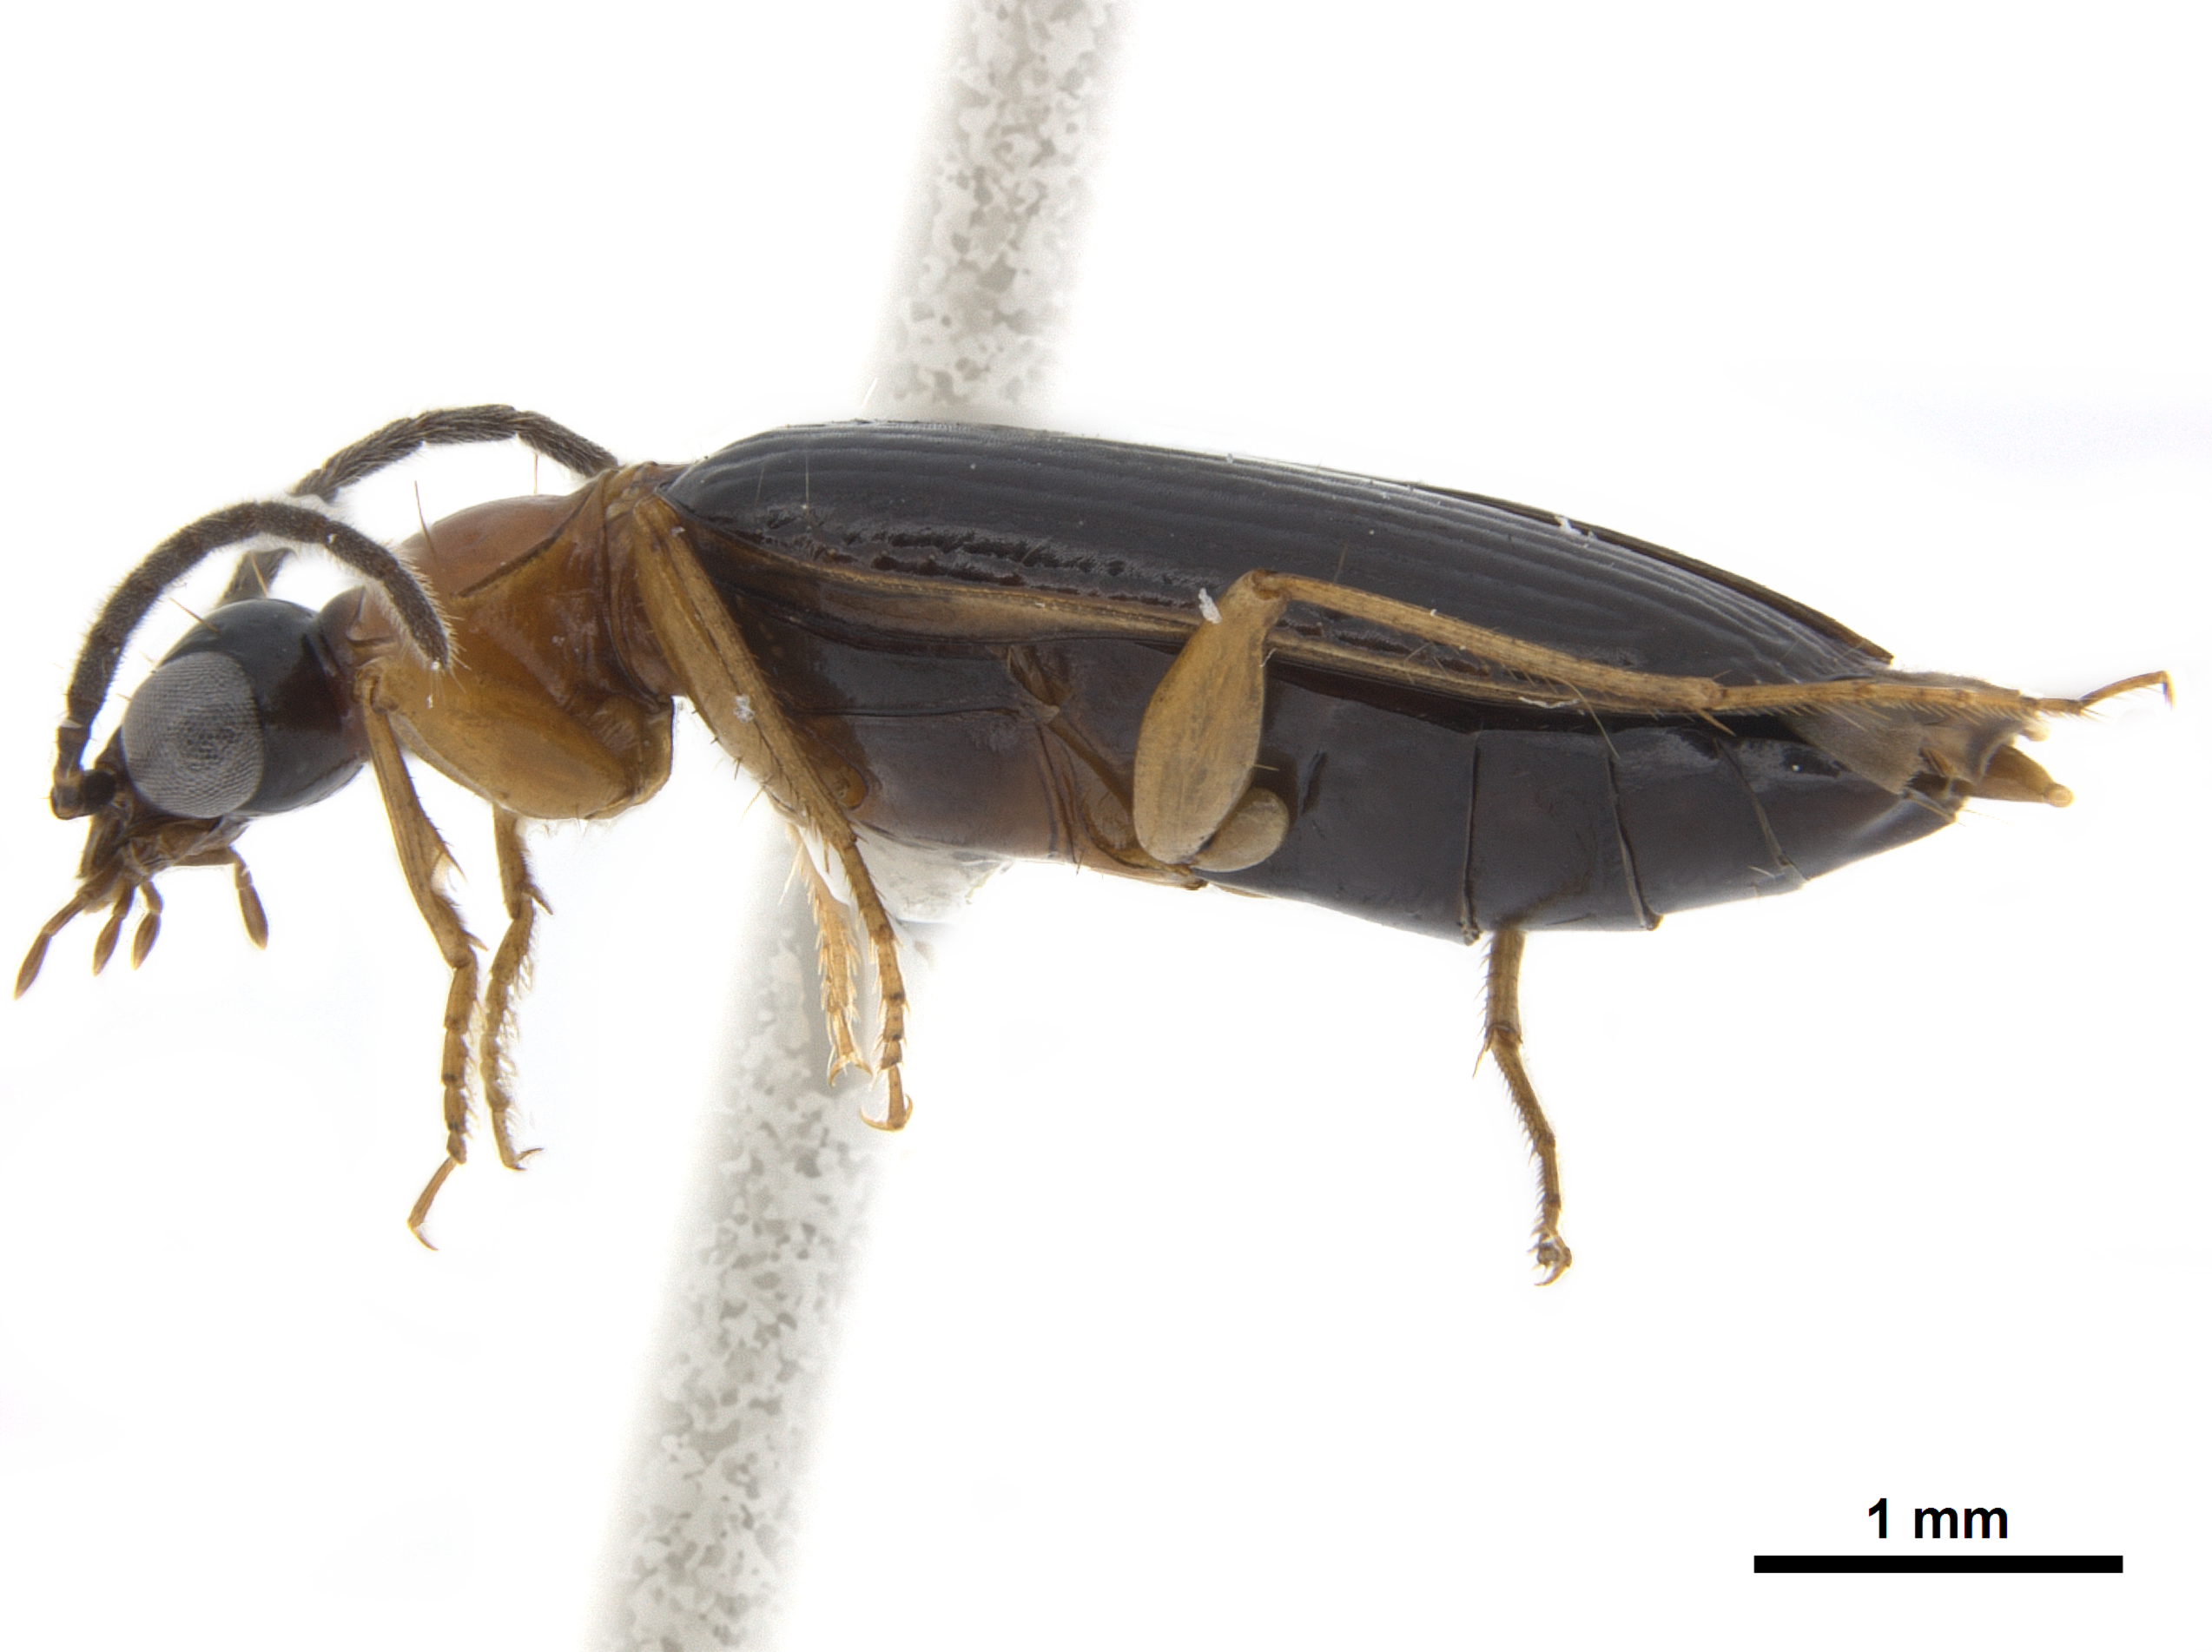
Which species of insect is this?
Pentagonica ruticollis
